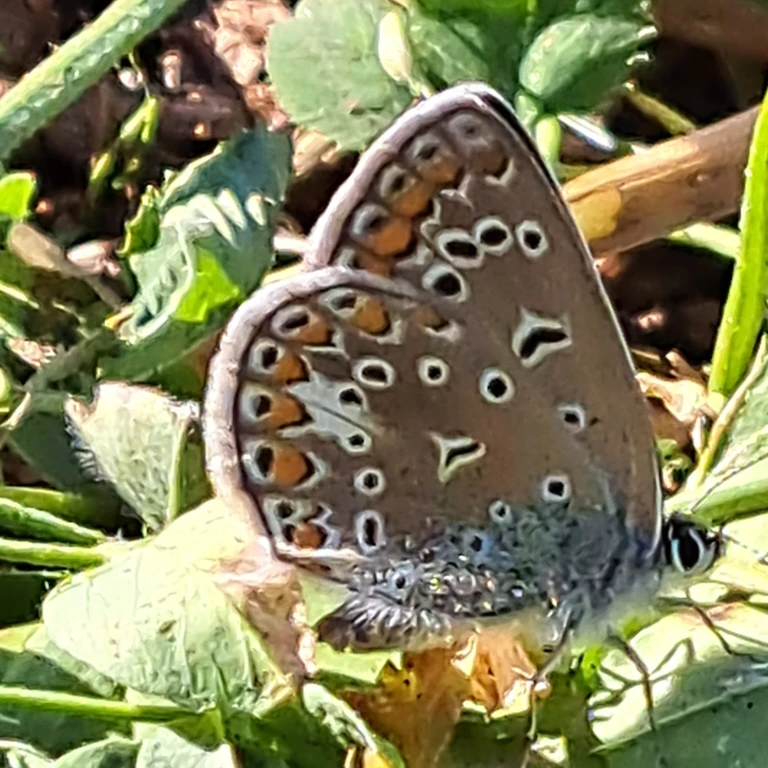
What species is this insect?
Polyommatus icarus
